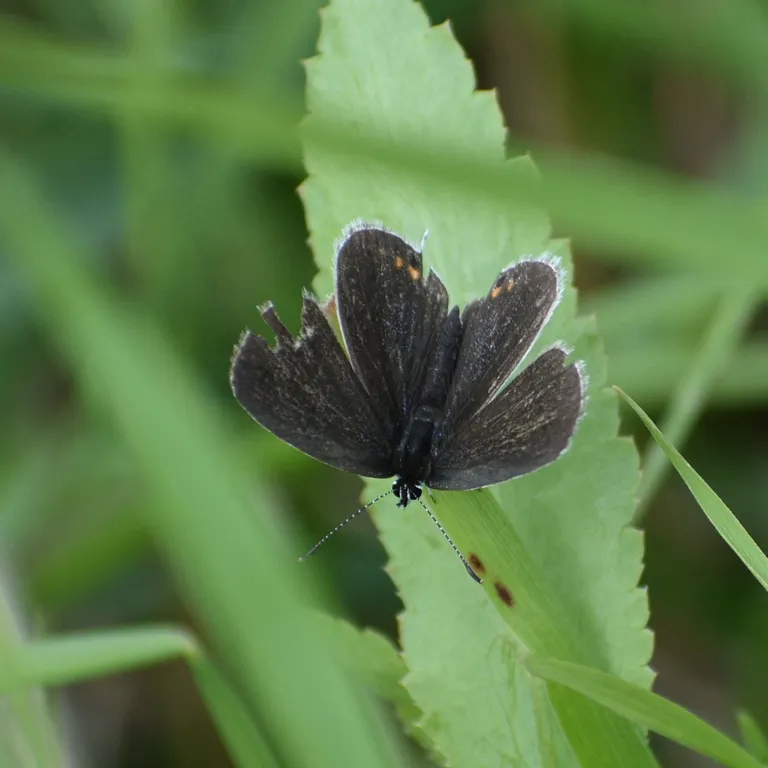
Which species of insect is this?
Cupido argiades (also Elkalyce argiades)
